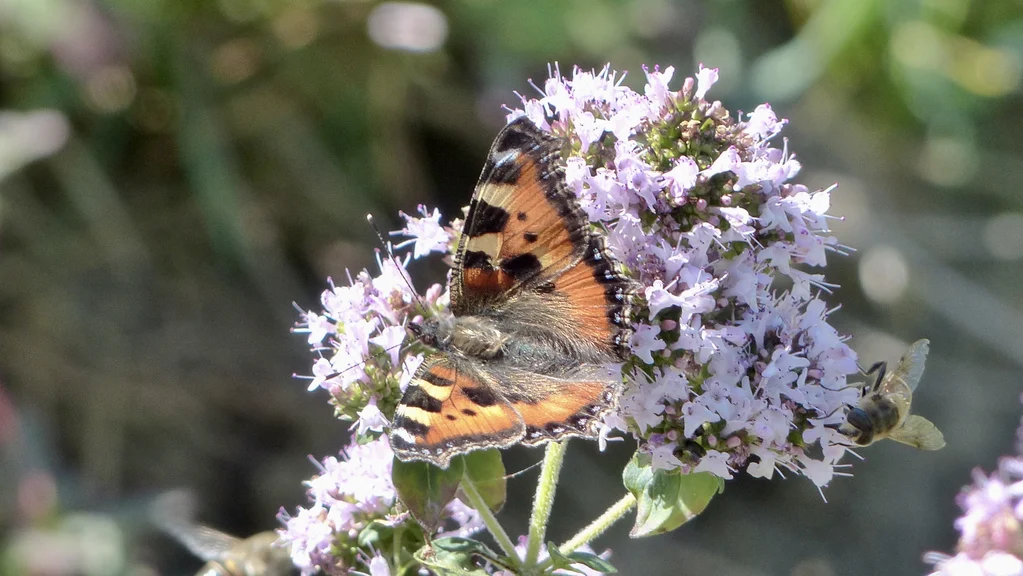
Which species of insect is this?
Aglais urticae
